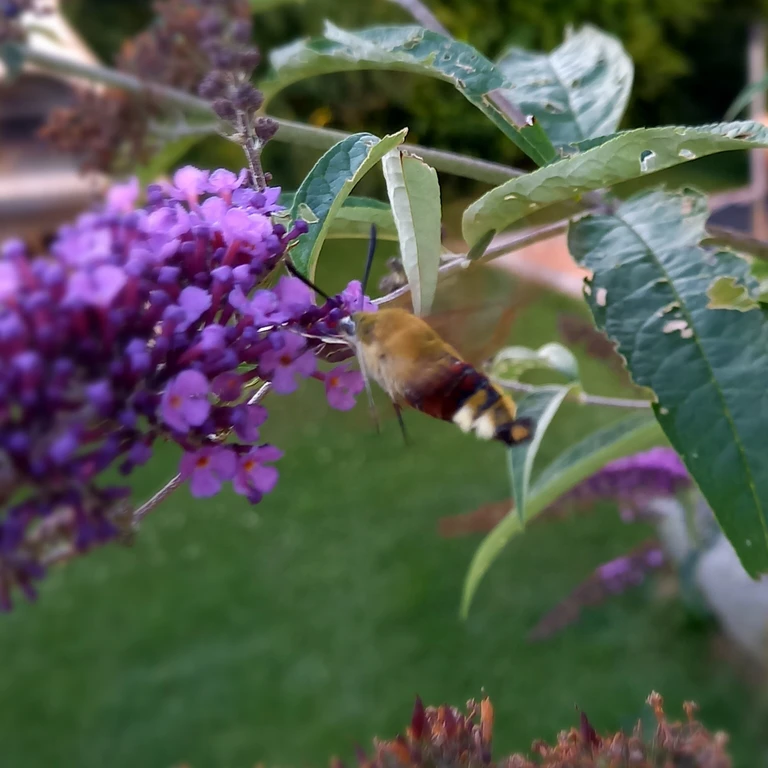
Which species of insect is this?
Hemaris fuciformis
